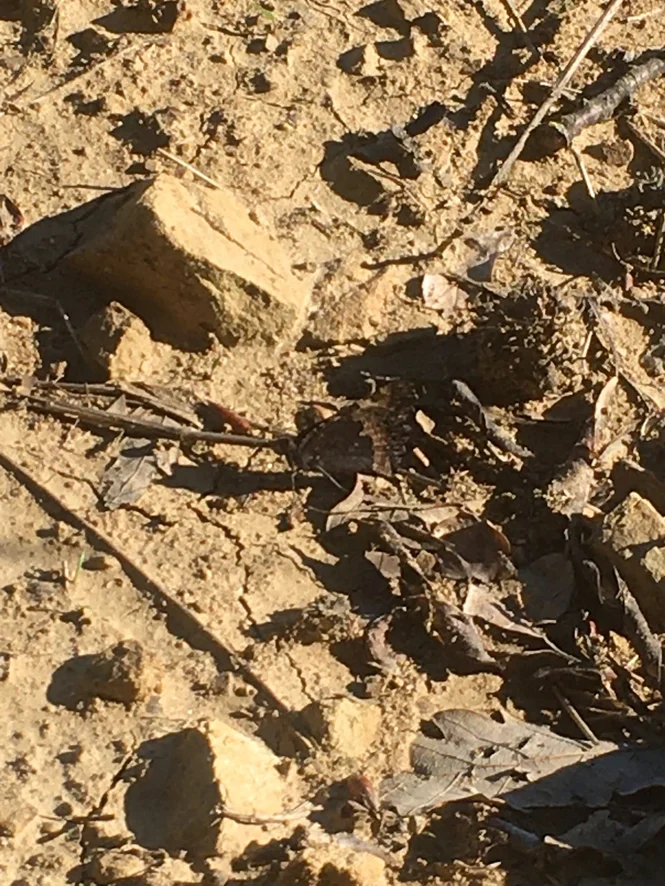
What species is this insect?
Aglais urticae
